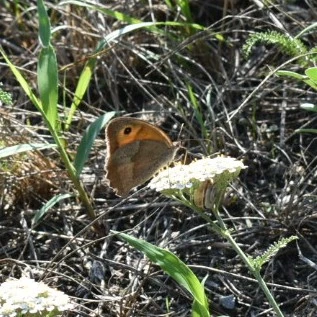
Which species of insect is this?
Maniola jurtina
